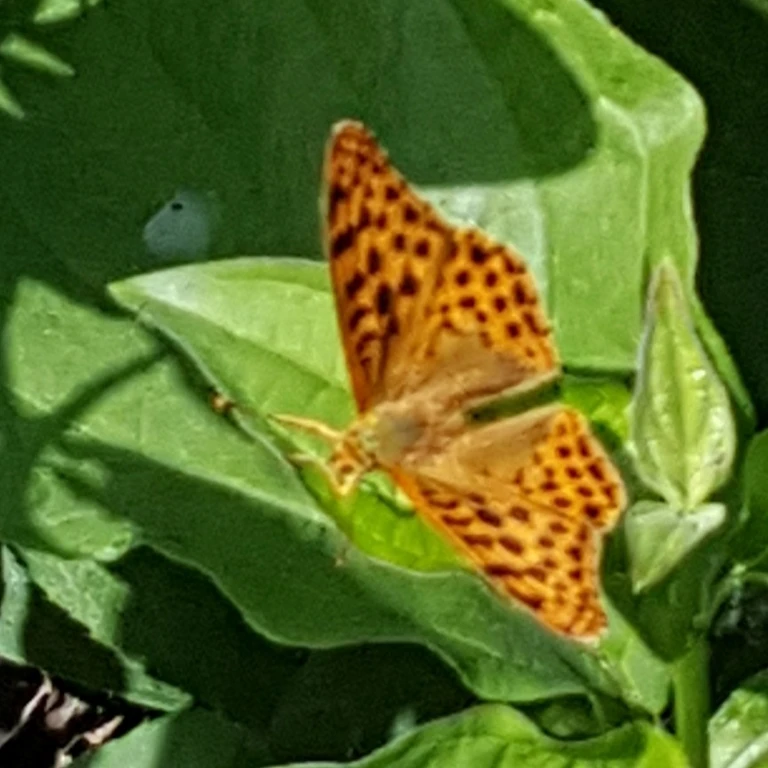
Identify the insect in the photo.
Issoria lathonia
